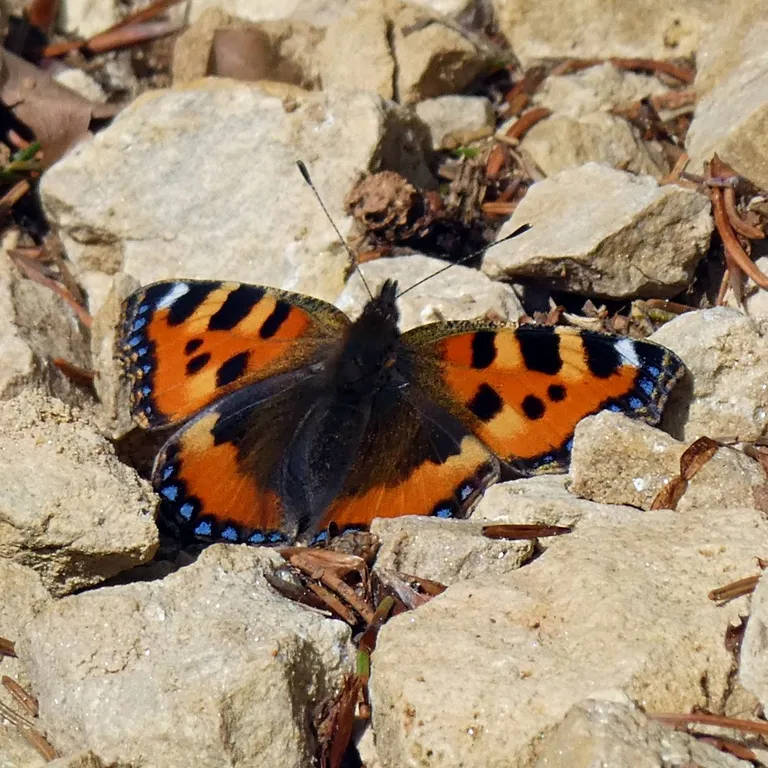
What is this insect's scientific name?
Aglais urticae
